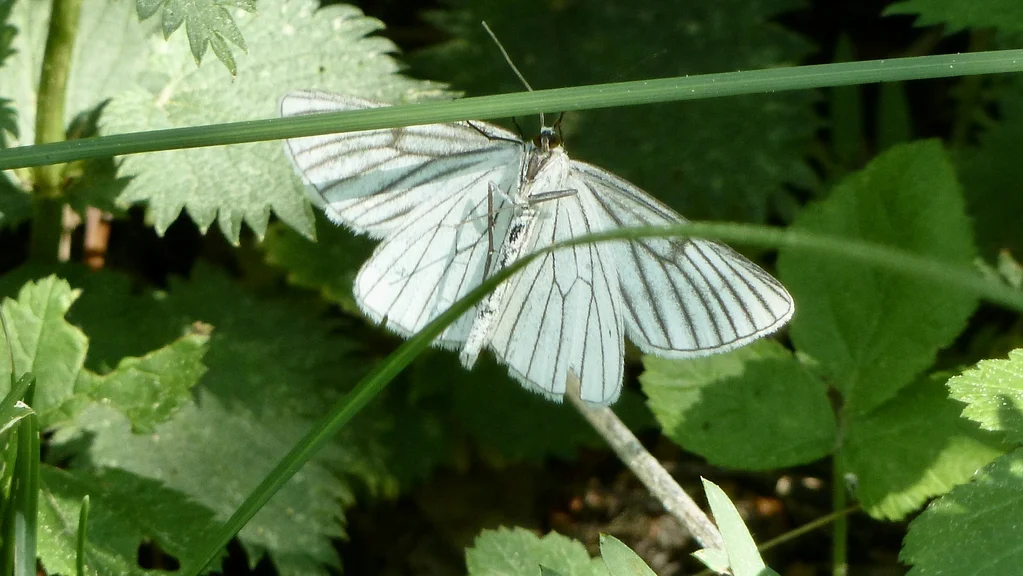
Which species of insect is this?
Siona lineata
